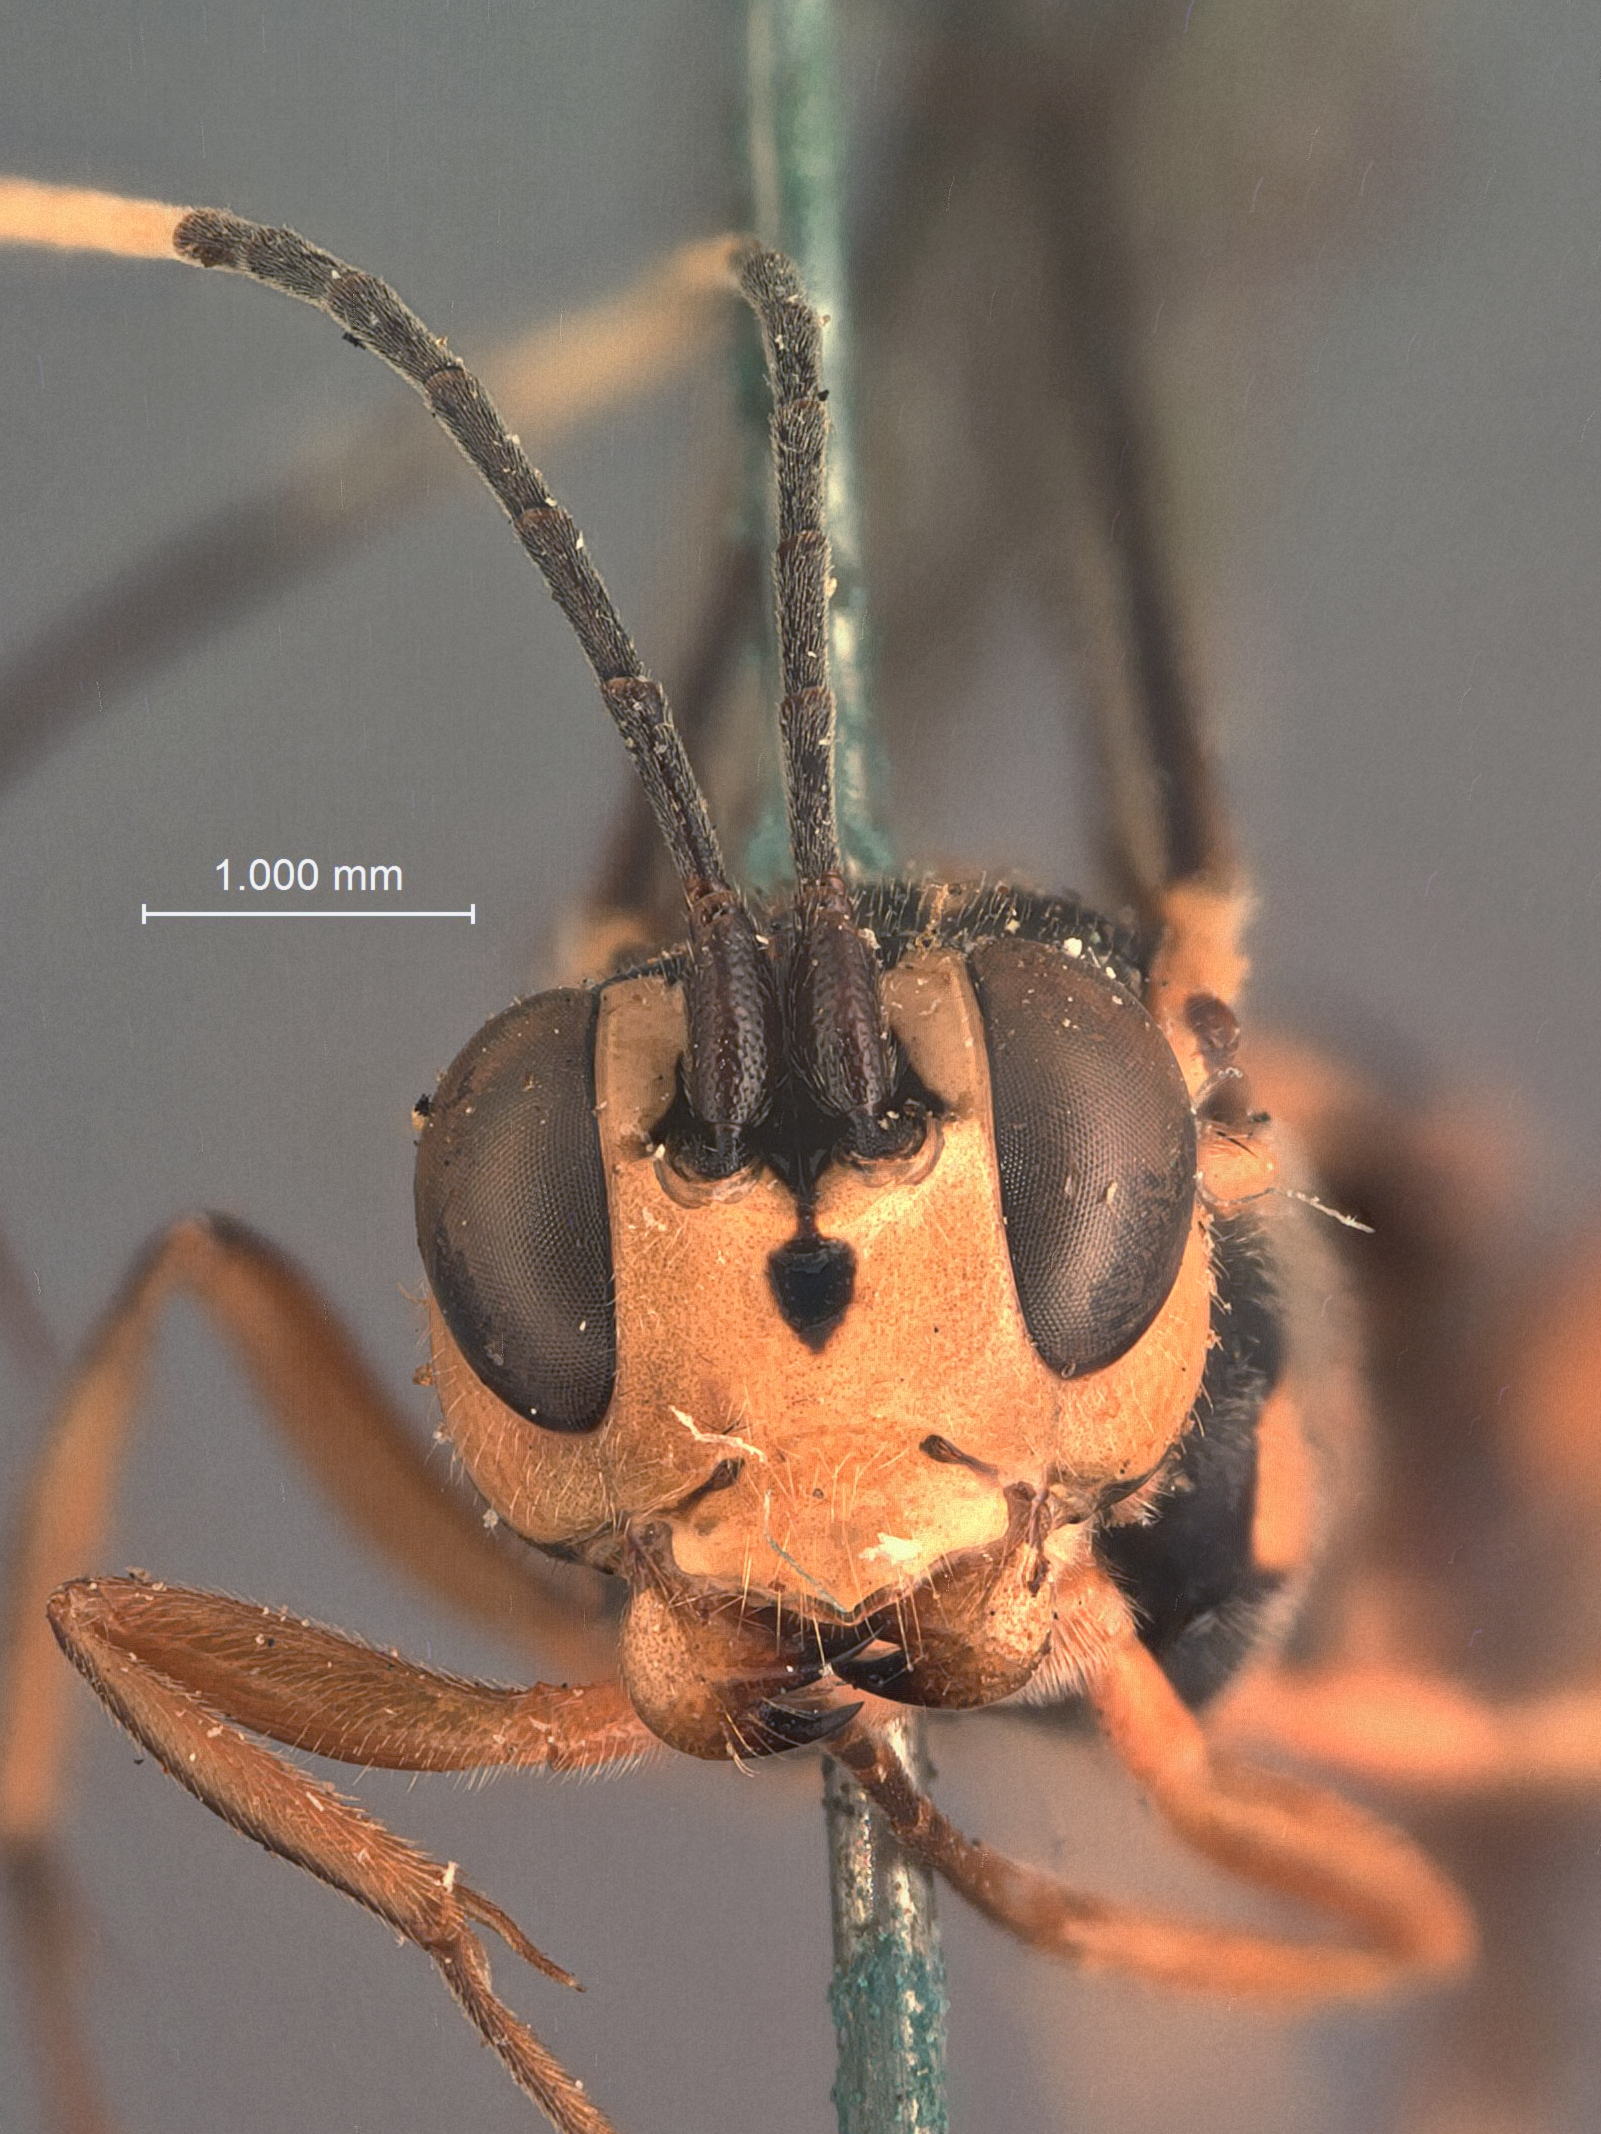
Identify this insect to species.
Elasmognathias albitarsis
